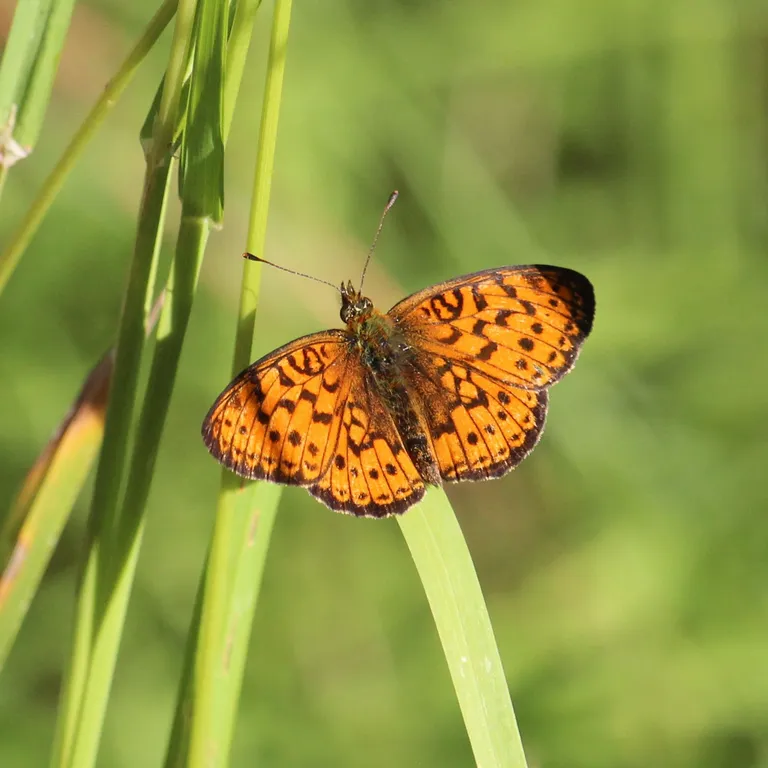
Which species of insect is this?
Brenthis ino
